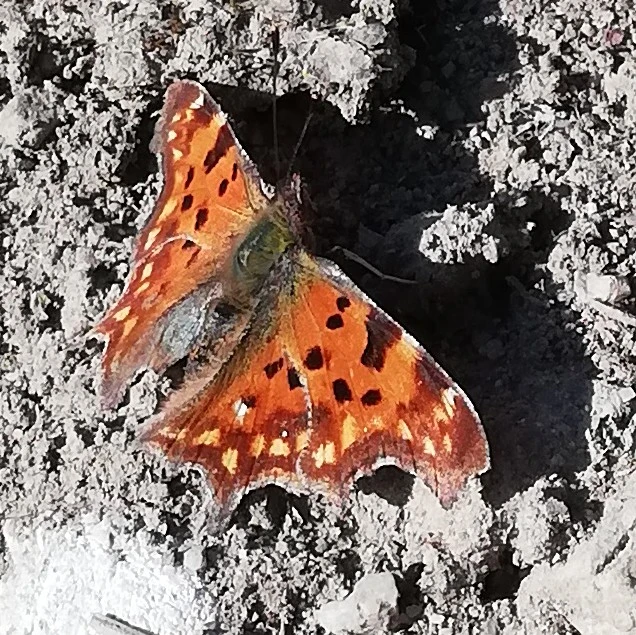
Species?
Polygonia c-album
